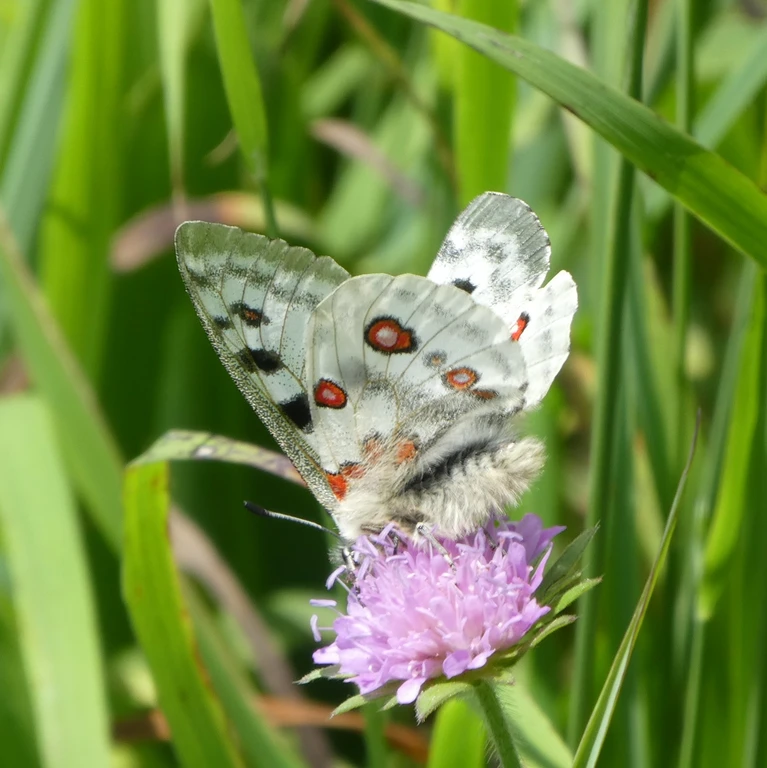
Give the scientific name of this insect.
Parnassius apollo
